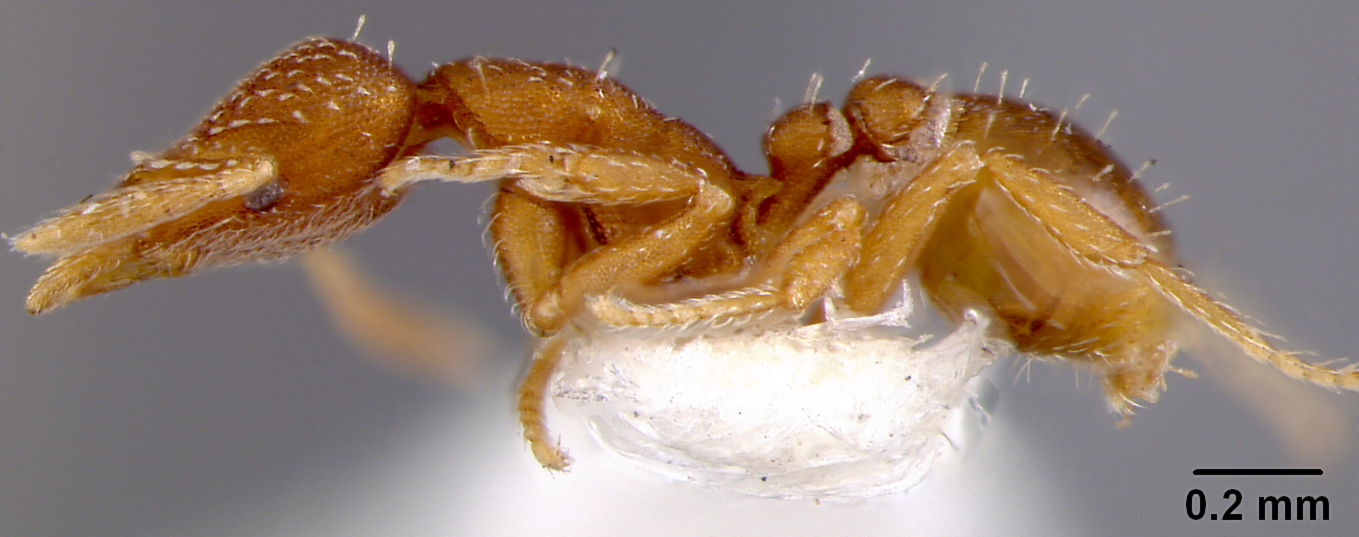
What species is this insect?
Smithistruma orchibia
